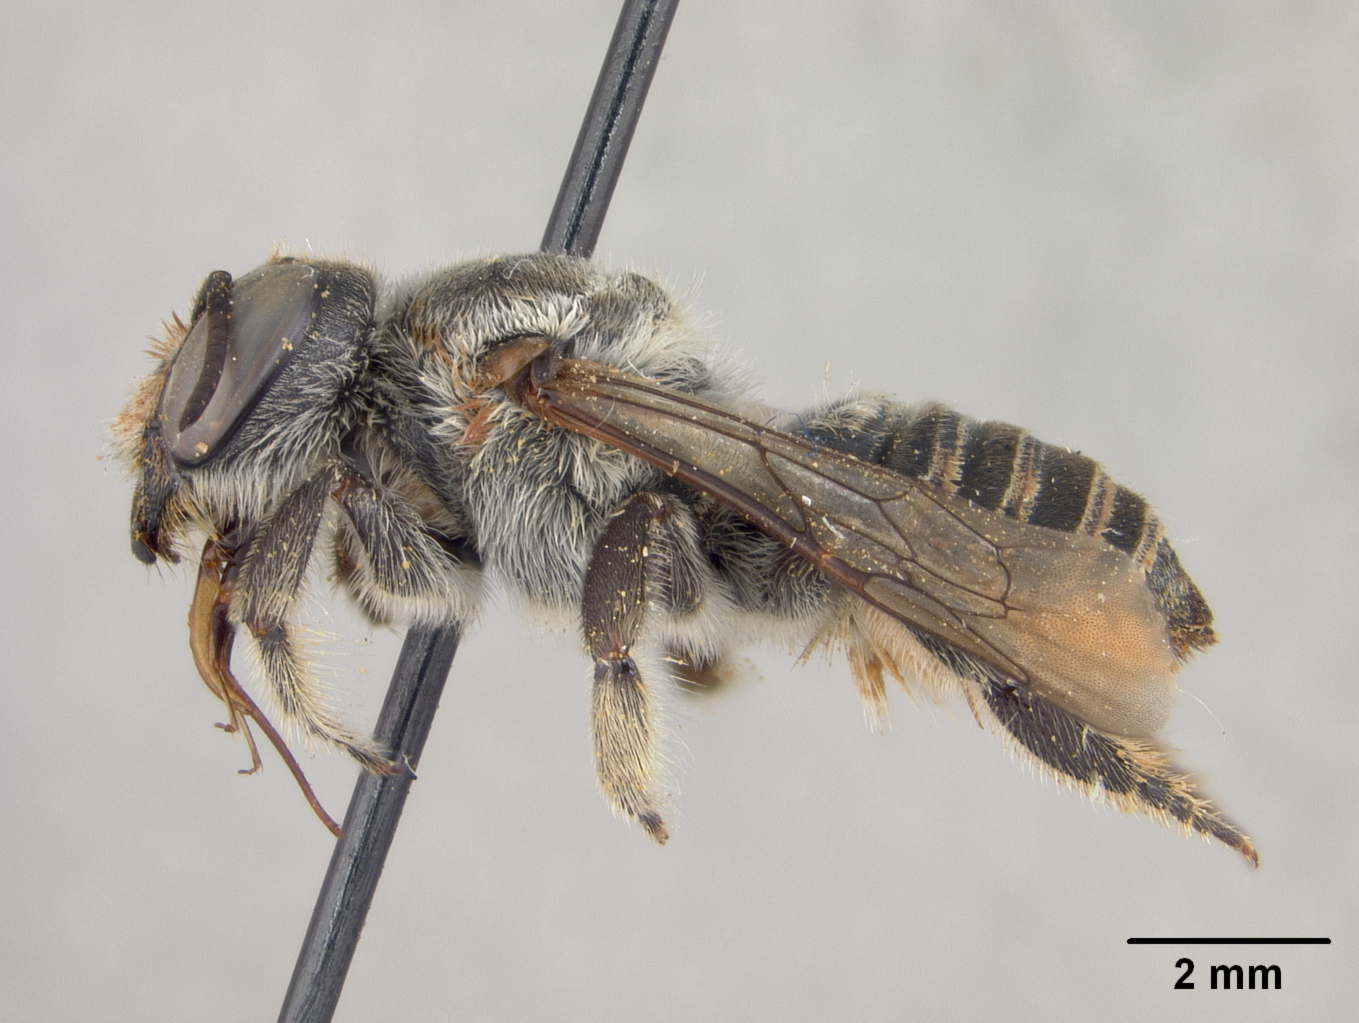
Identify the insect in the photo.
Megachile pararubi
